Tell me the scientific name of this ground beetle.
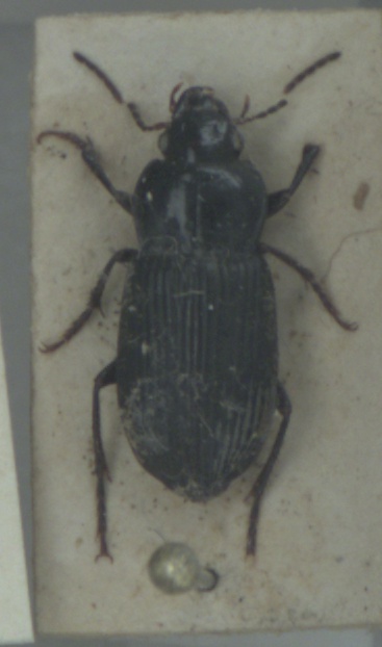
Anisodactylus binotatus
